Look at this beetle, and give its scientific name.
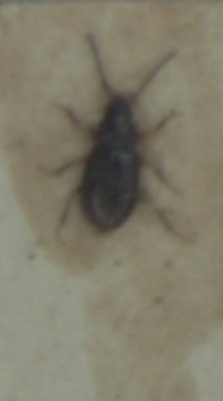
Tachys bistriatus
